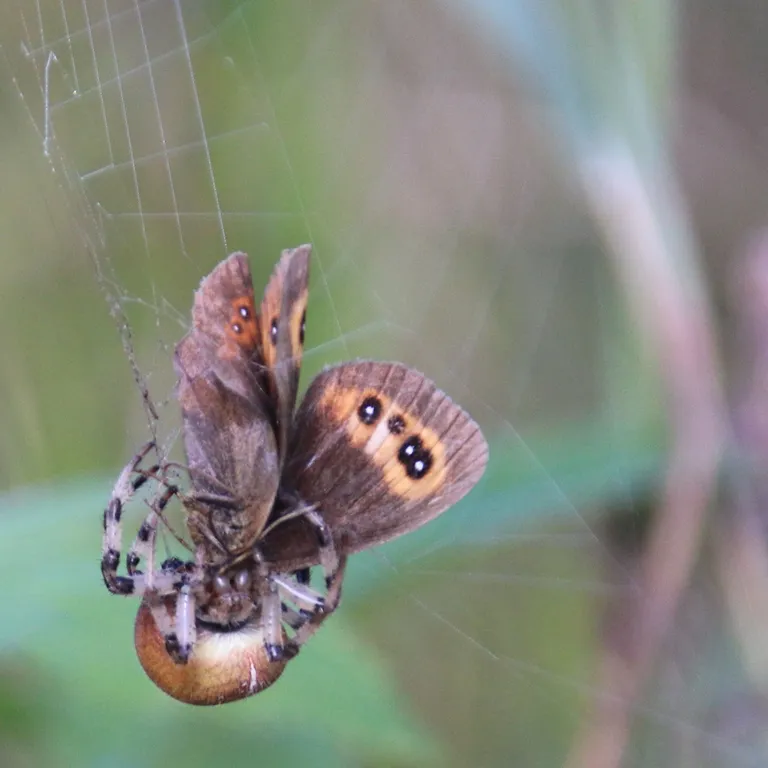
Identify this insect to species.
Erebia aethiops
